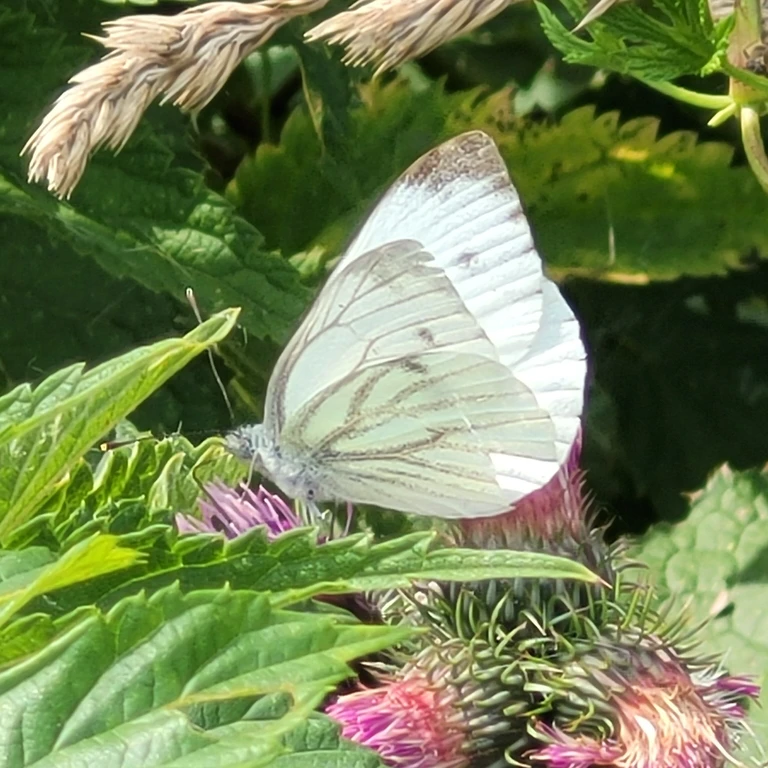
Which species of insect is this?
Pieris napi
